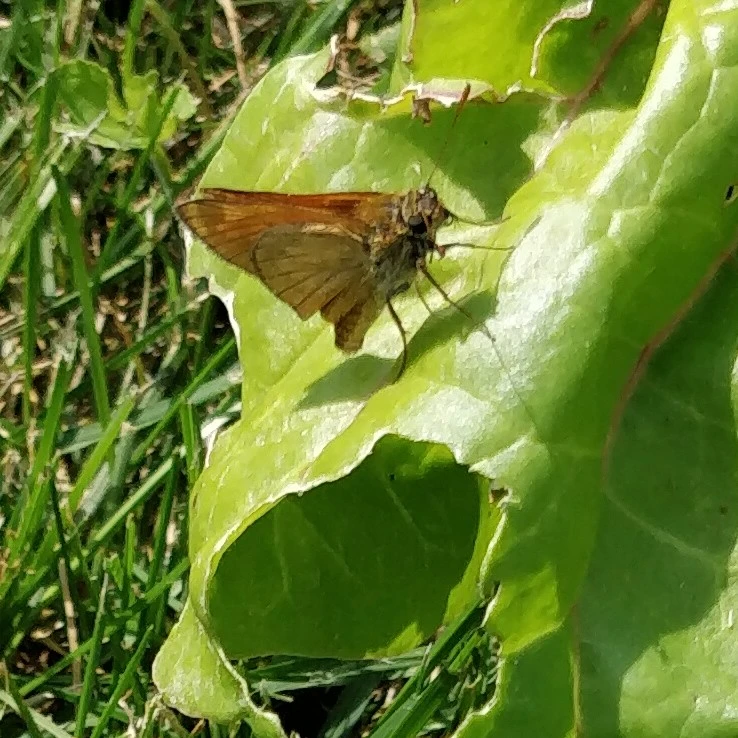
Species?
Ochlodes sylvanus (also Ochlodes venata)
